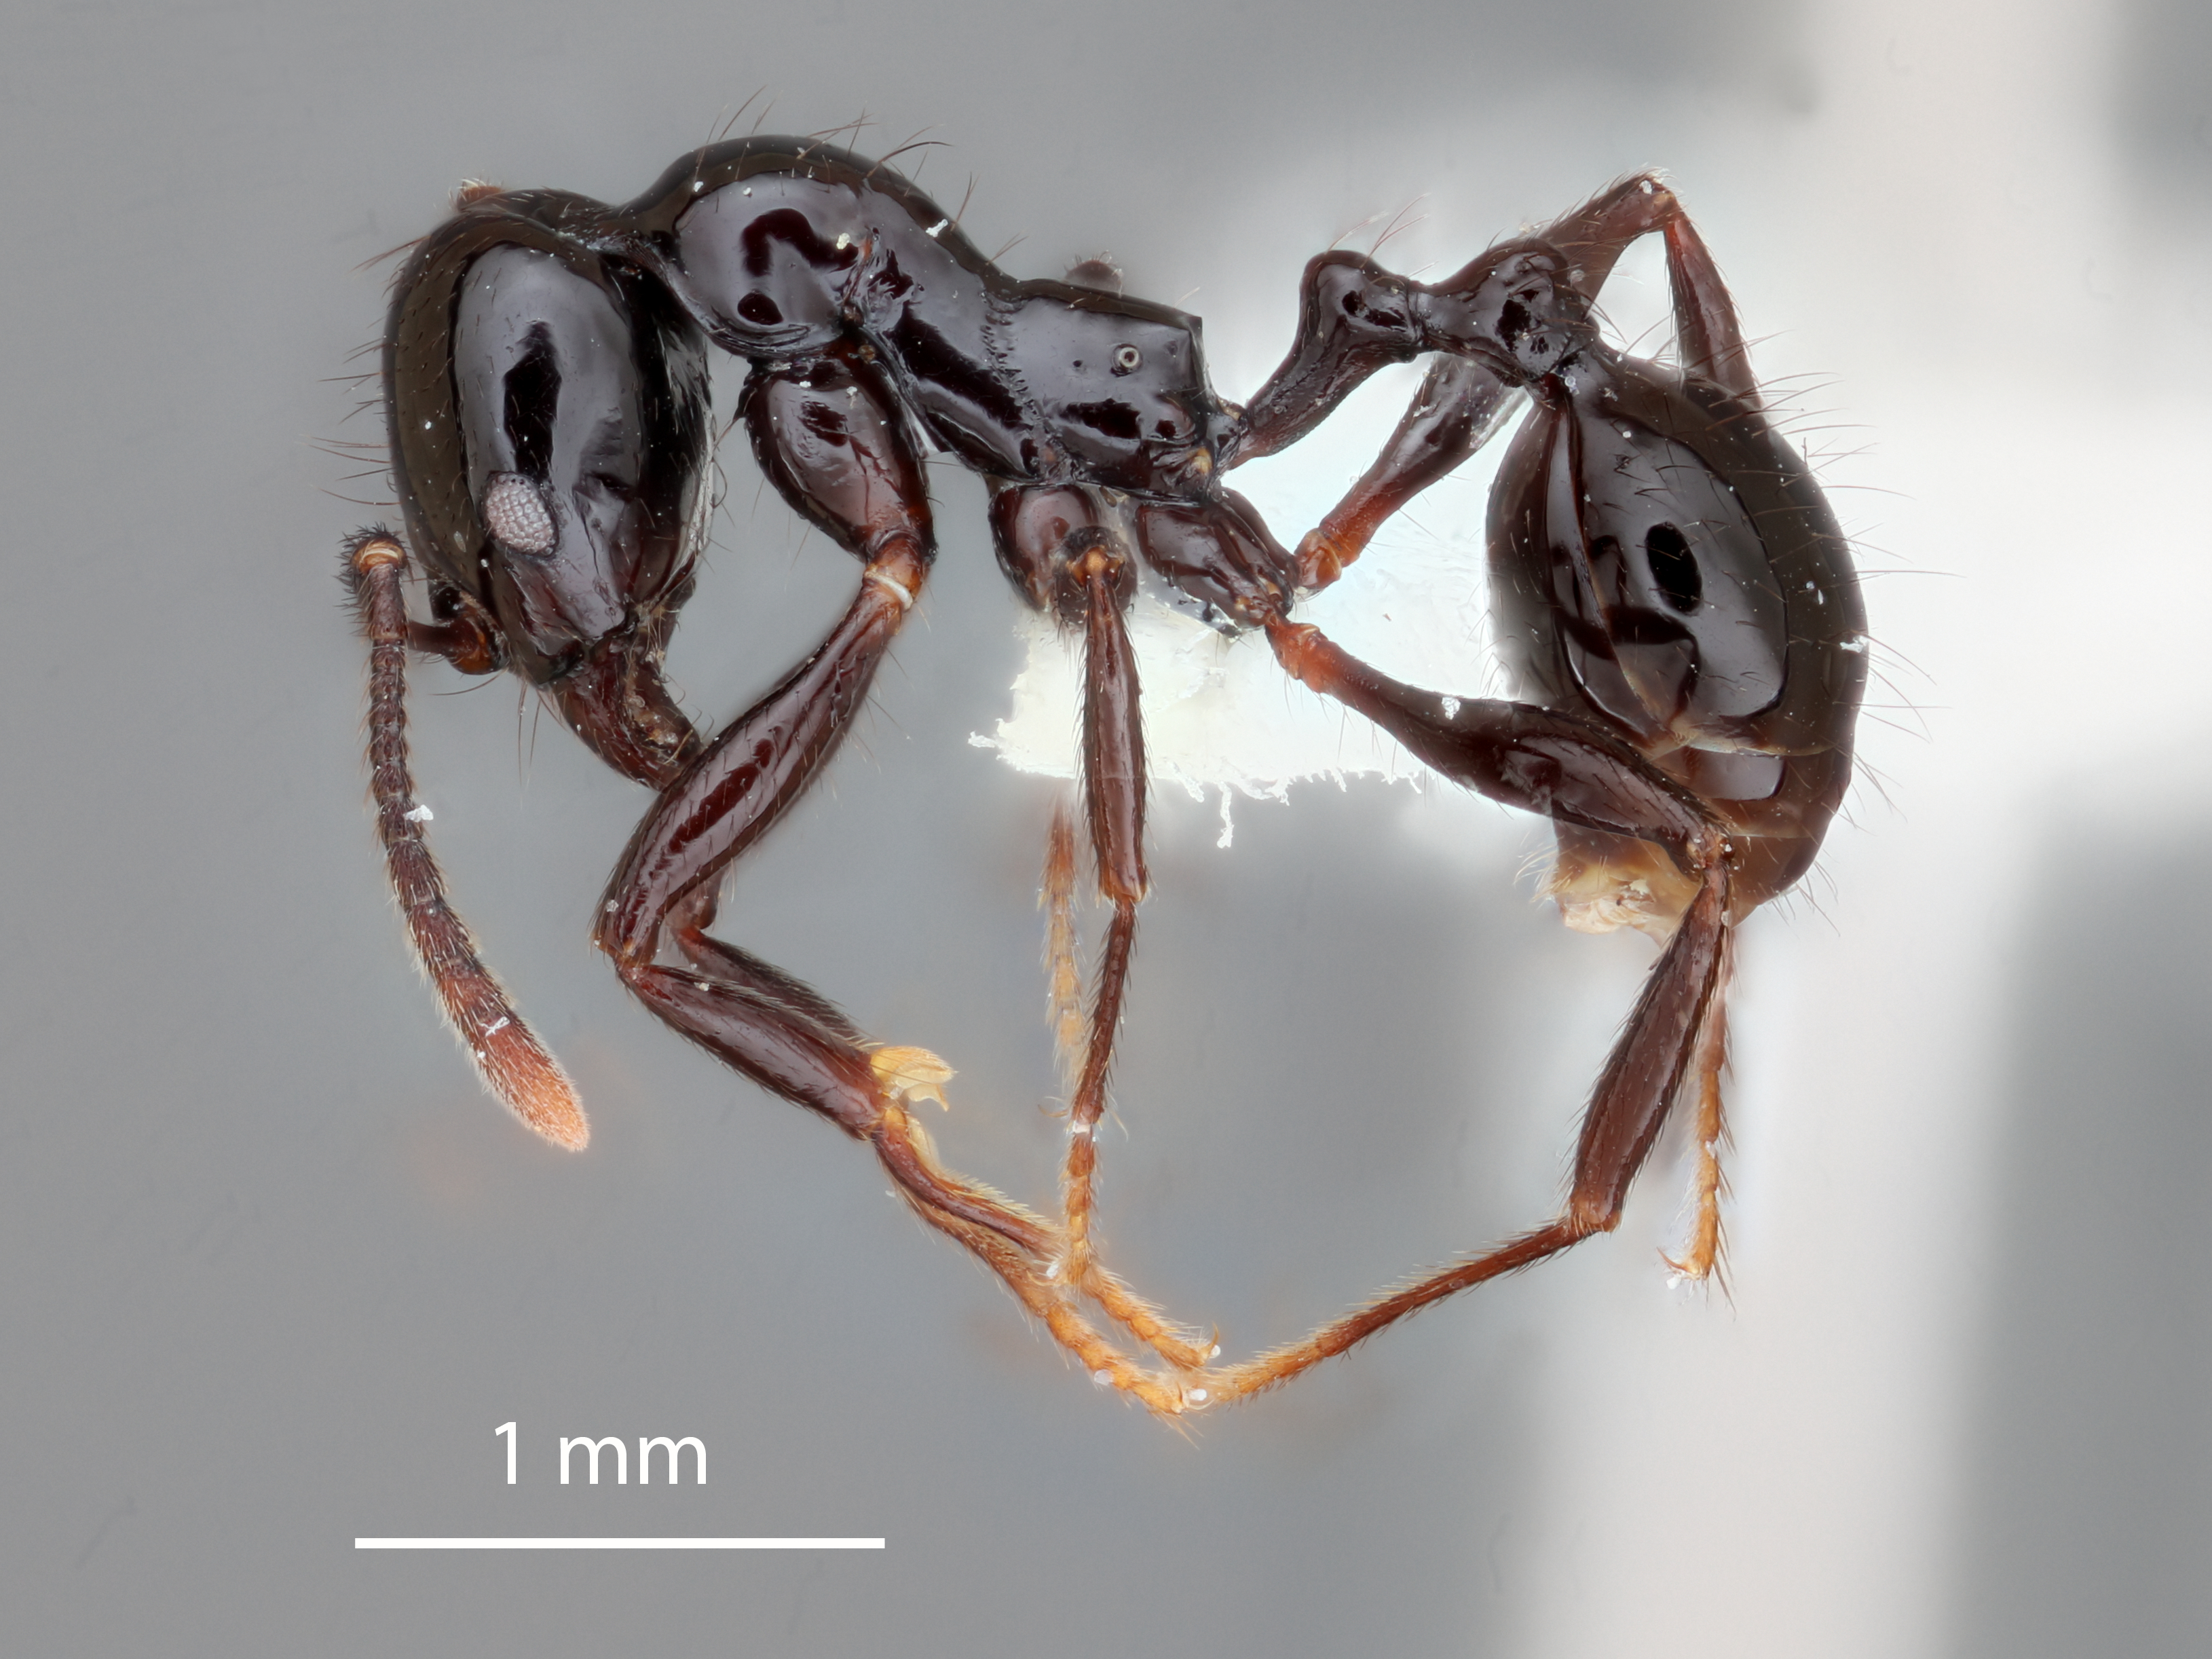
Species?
Stenamma atribellum
